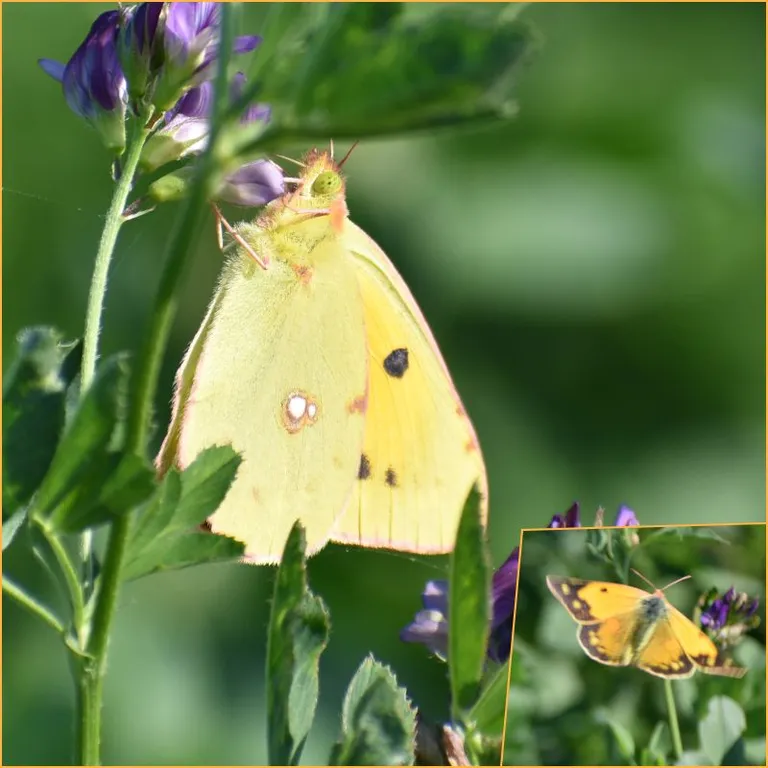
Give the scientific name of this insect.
Colias croceus
